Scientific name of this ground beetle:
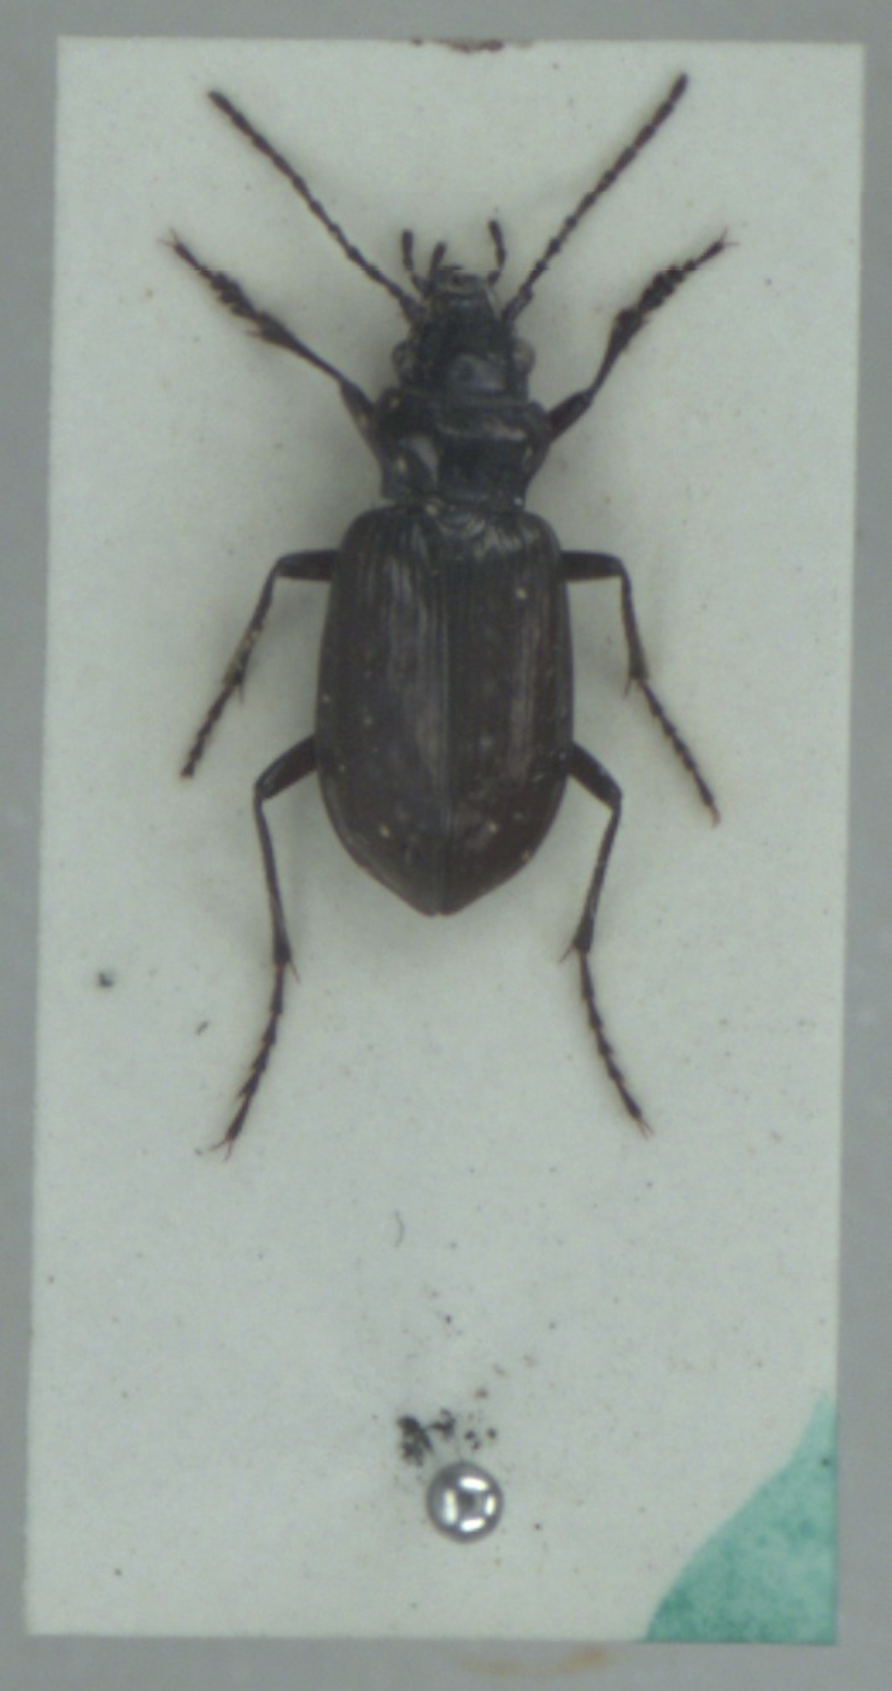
Pelophila borealis
